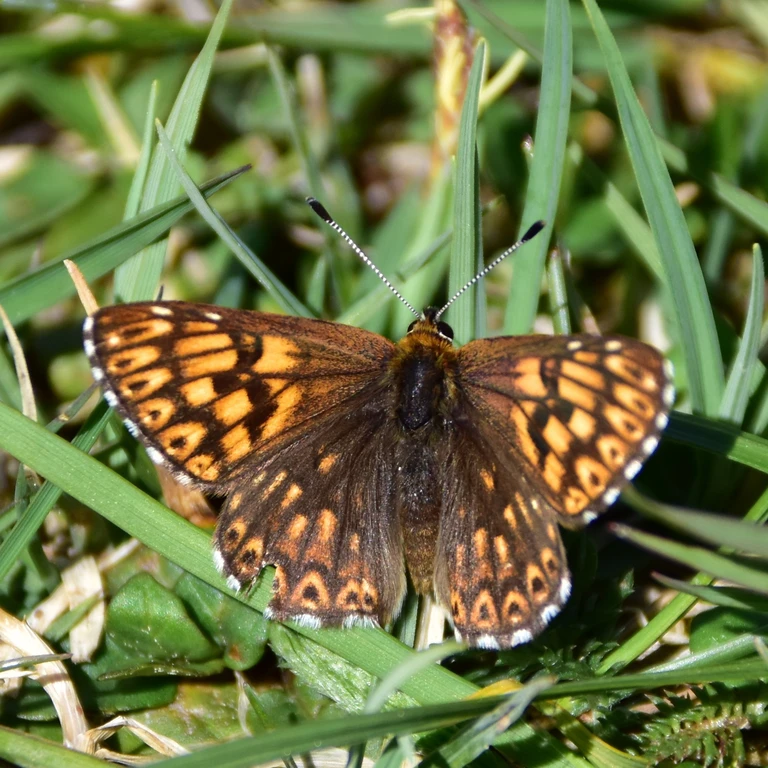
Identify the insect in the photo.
Hamearis lucina
